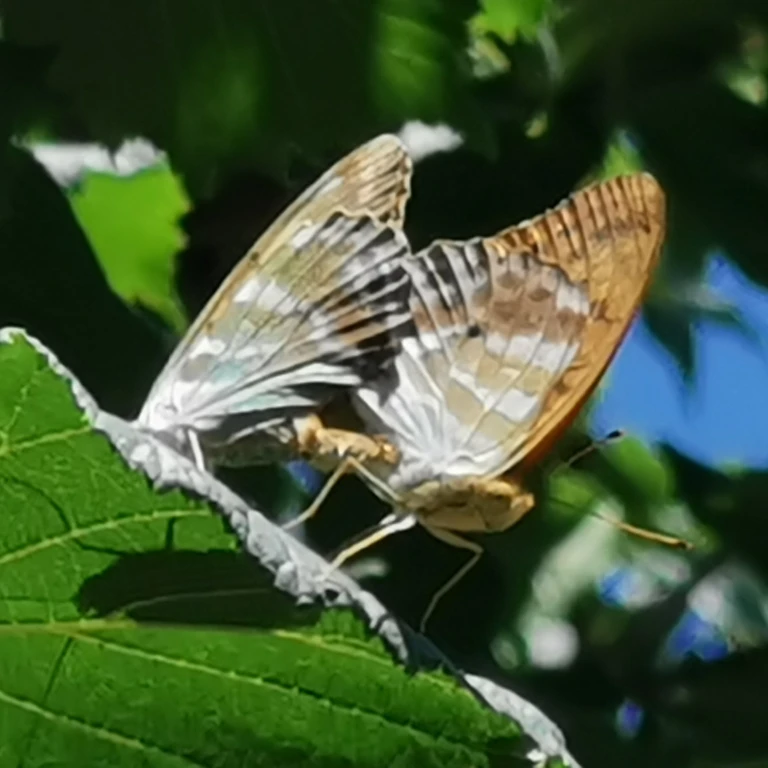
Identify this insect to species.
Argynnis paphia
